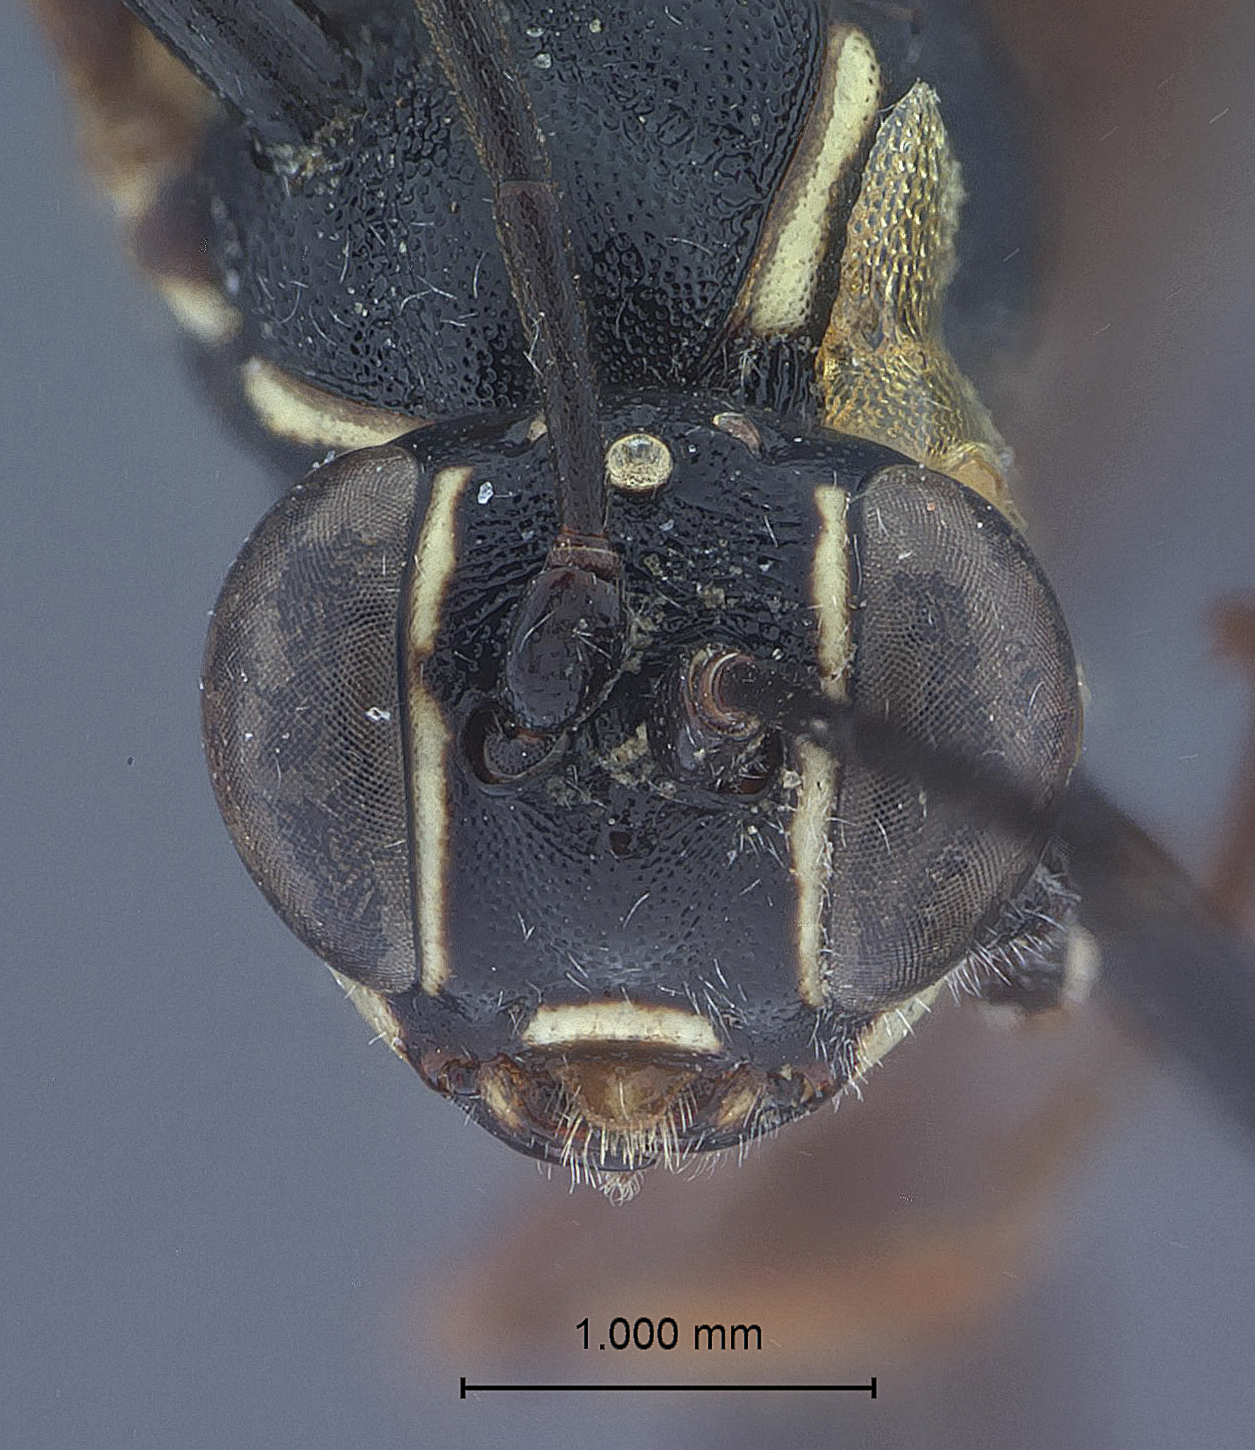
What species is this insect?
Cryptohelcostizus furmipennis
